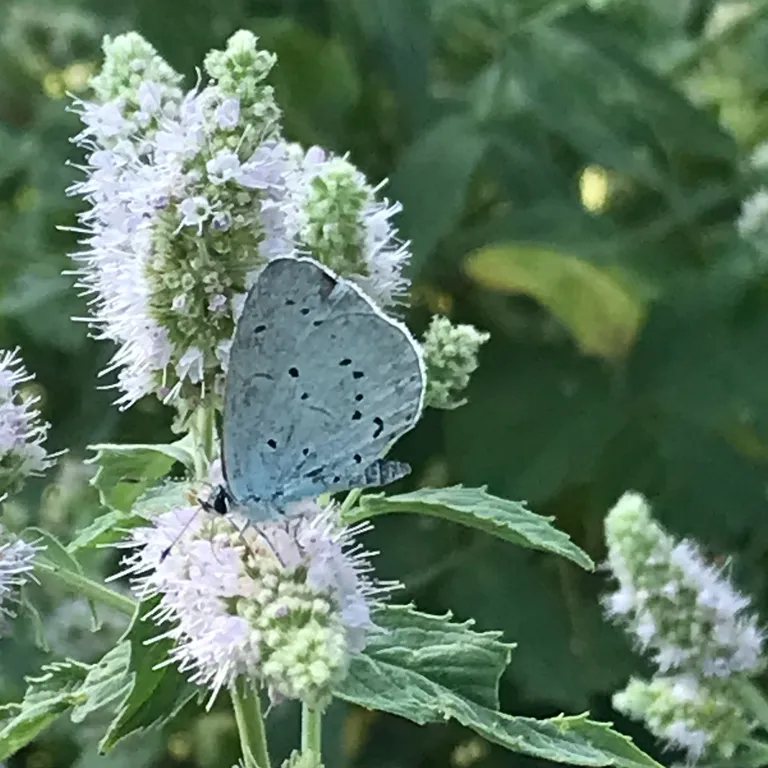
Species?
Celastrina argiolus
